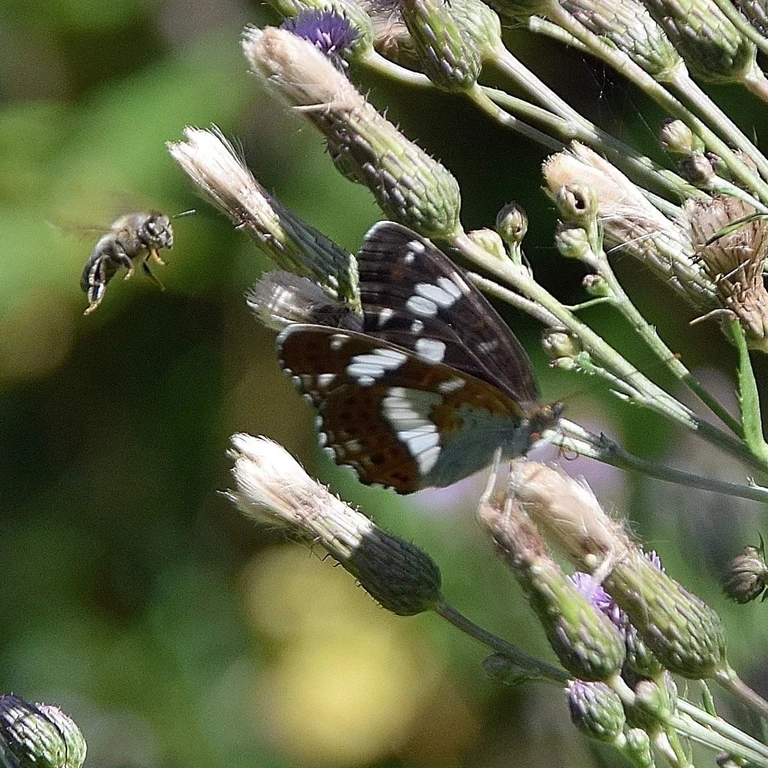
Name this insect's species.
Limenitis camilla (also Ladoga camilla)
